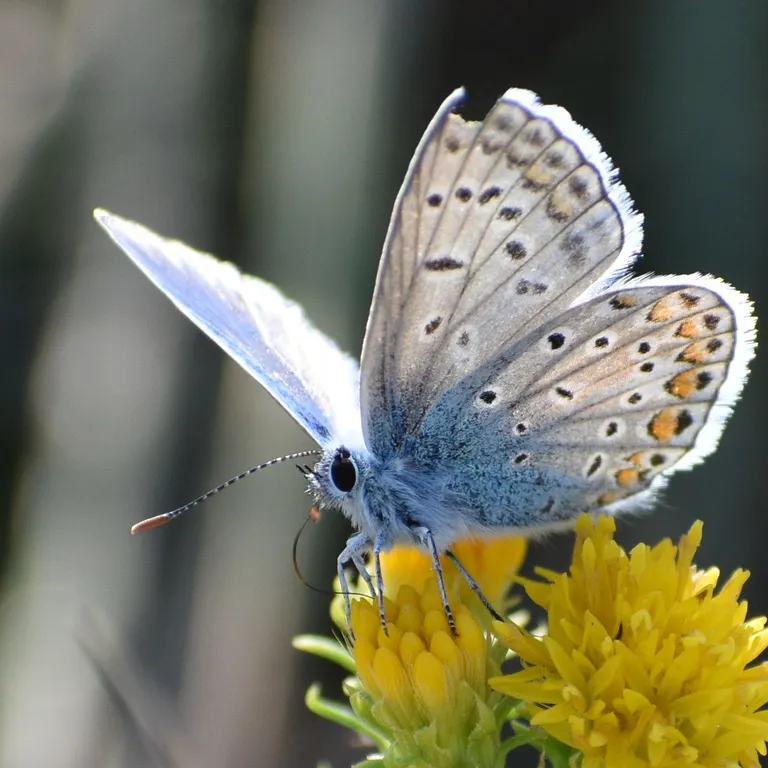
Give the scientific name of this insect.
Polyommatus icarus
